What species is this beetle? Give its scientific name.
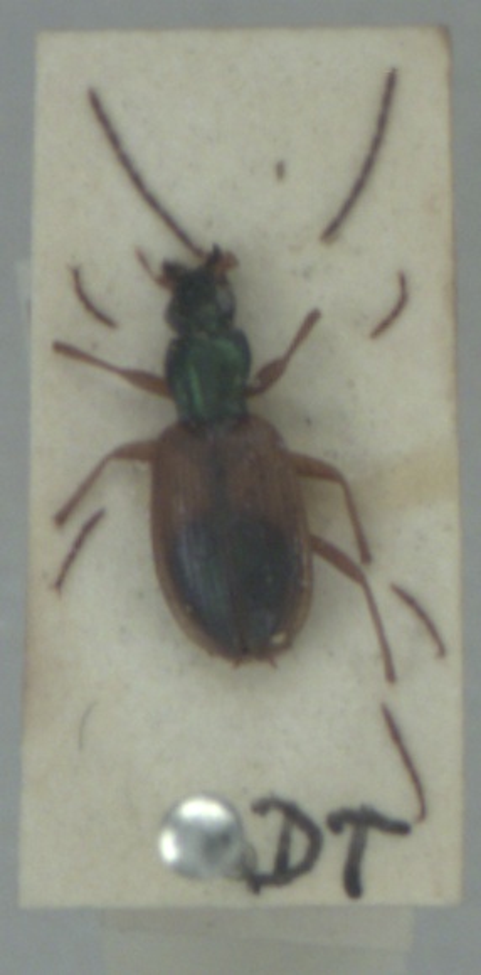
Anchomenus dorsalis
